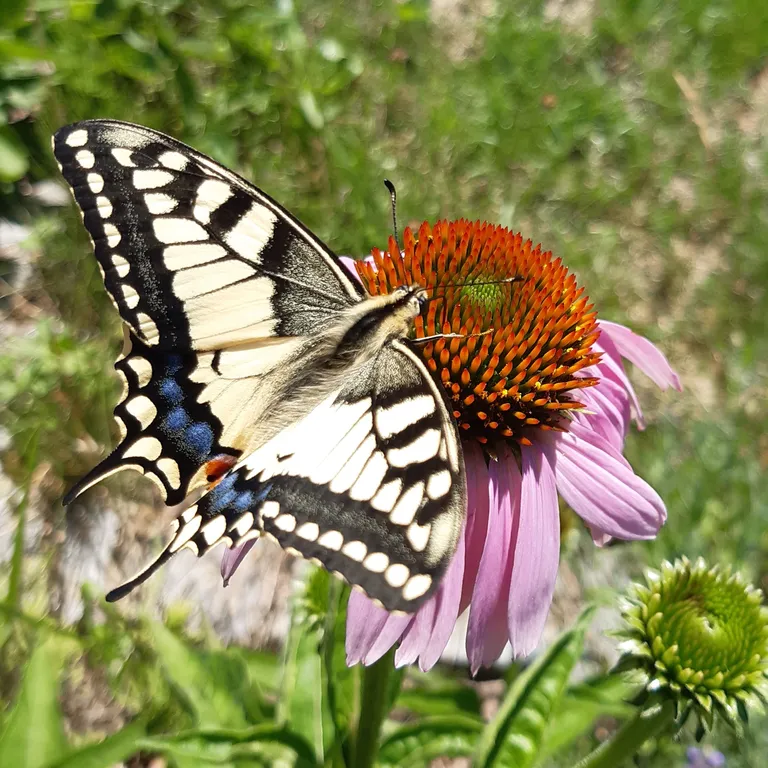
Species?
Papilio machaon
